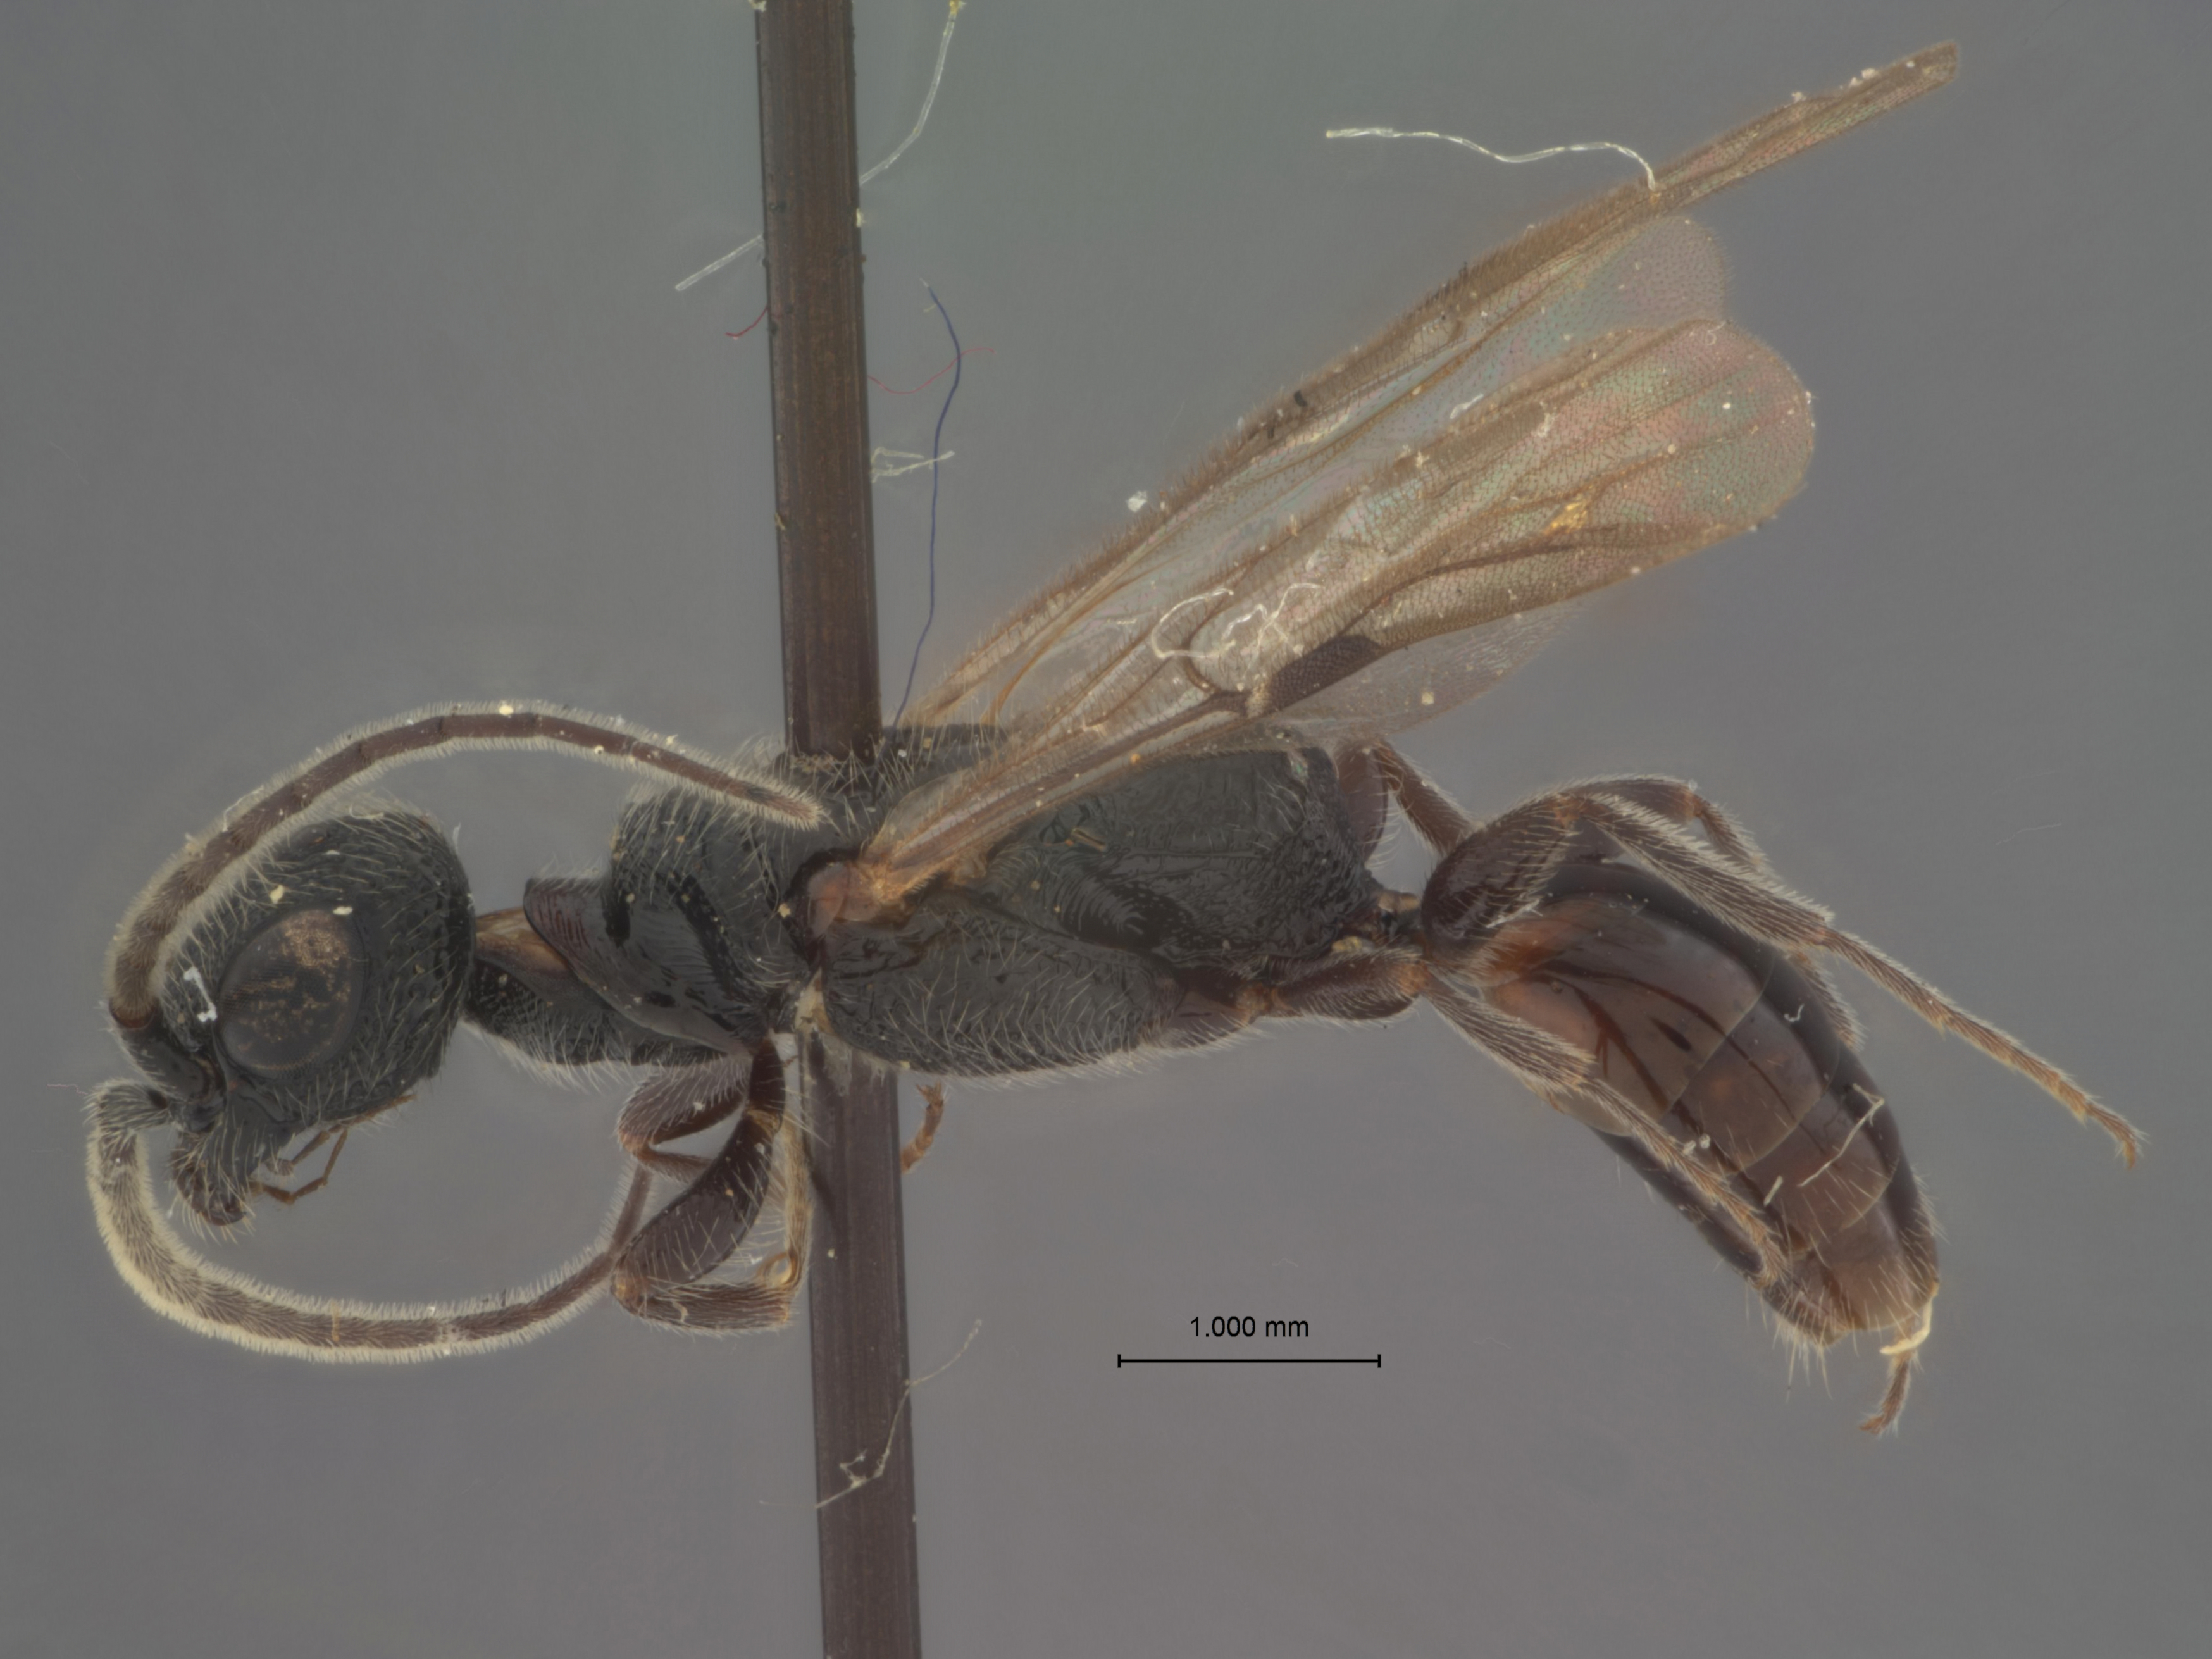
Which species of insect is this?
Pristocera fraterna
